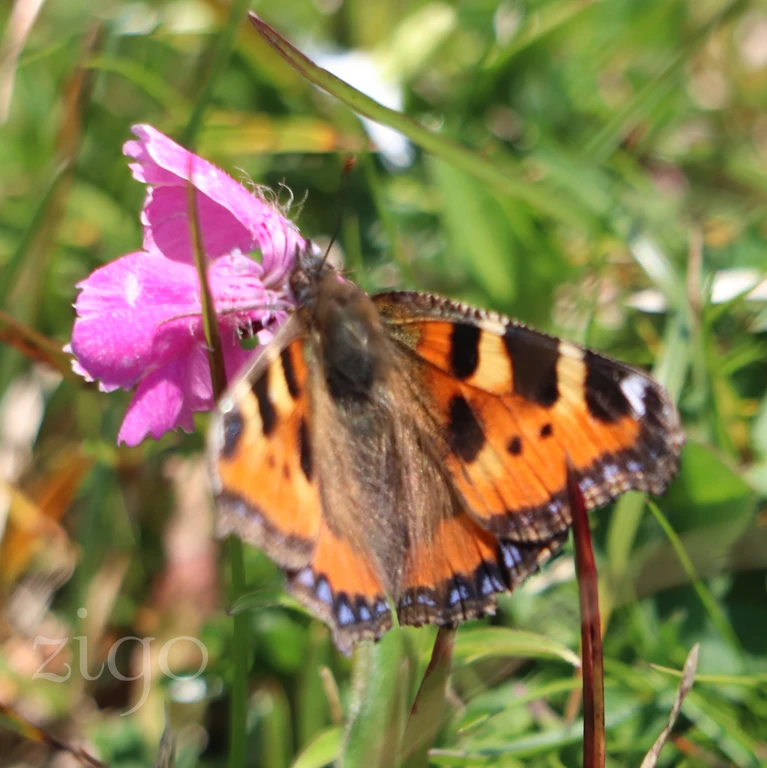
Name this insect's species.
Aglais urticae
